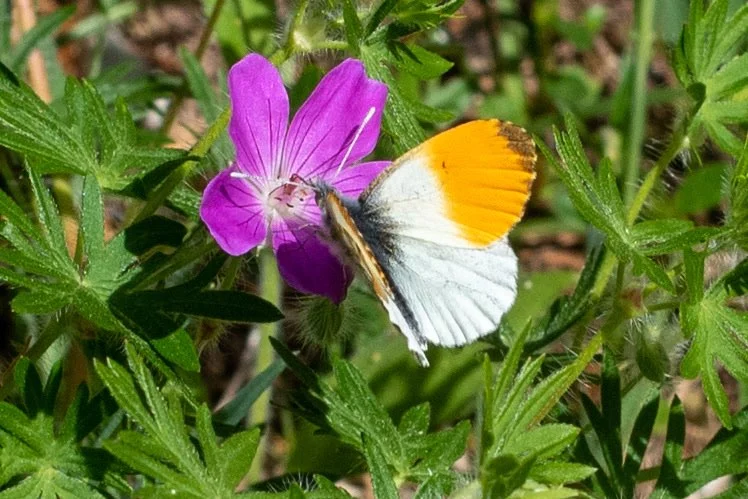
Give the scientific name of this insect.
Anthocharis cardamines
